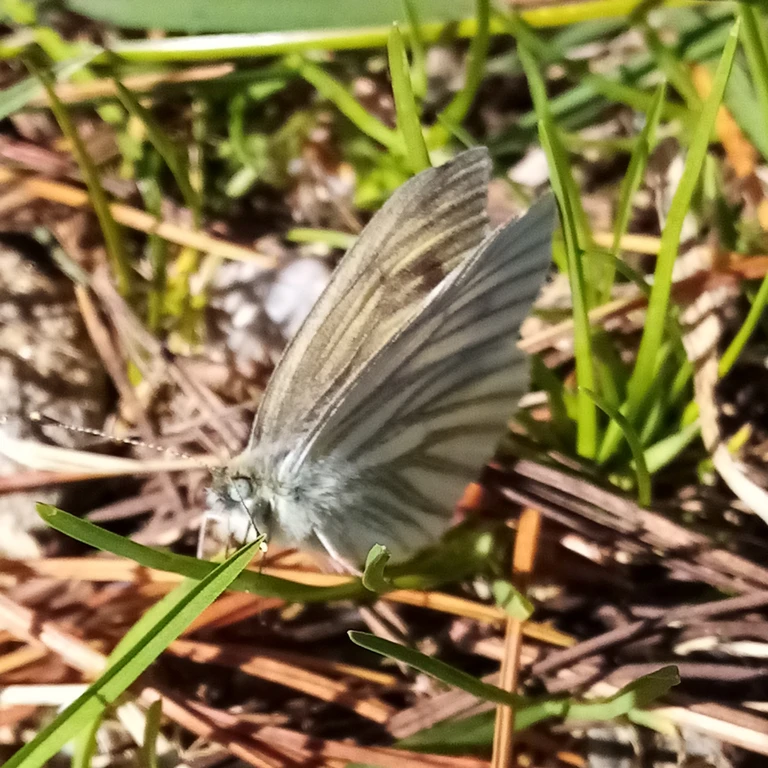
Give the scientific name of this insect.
Pieris bryoniae
